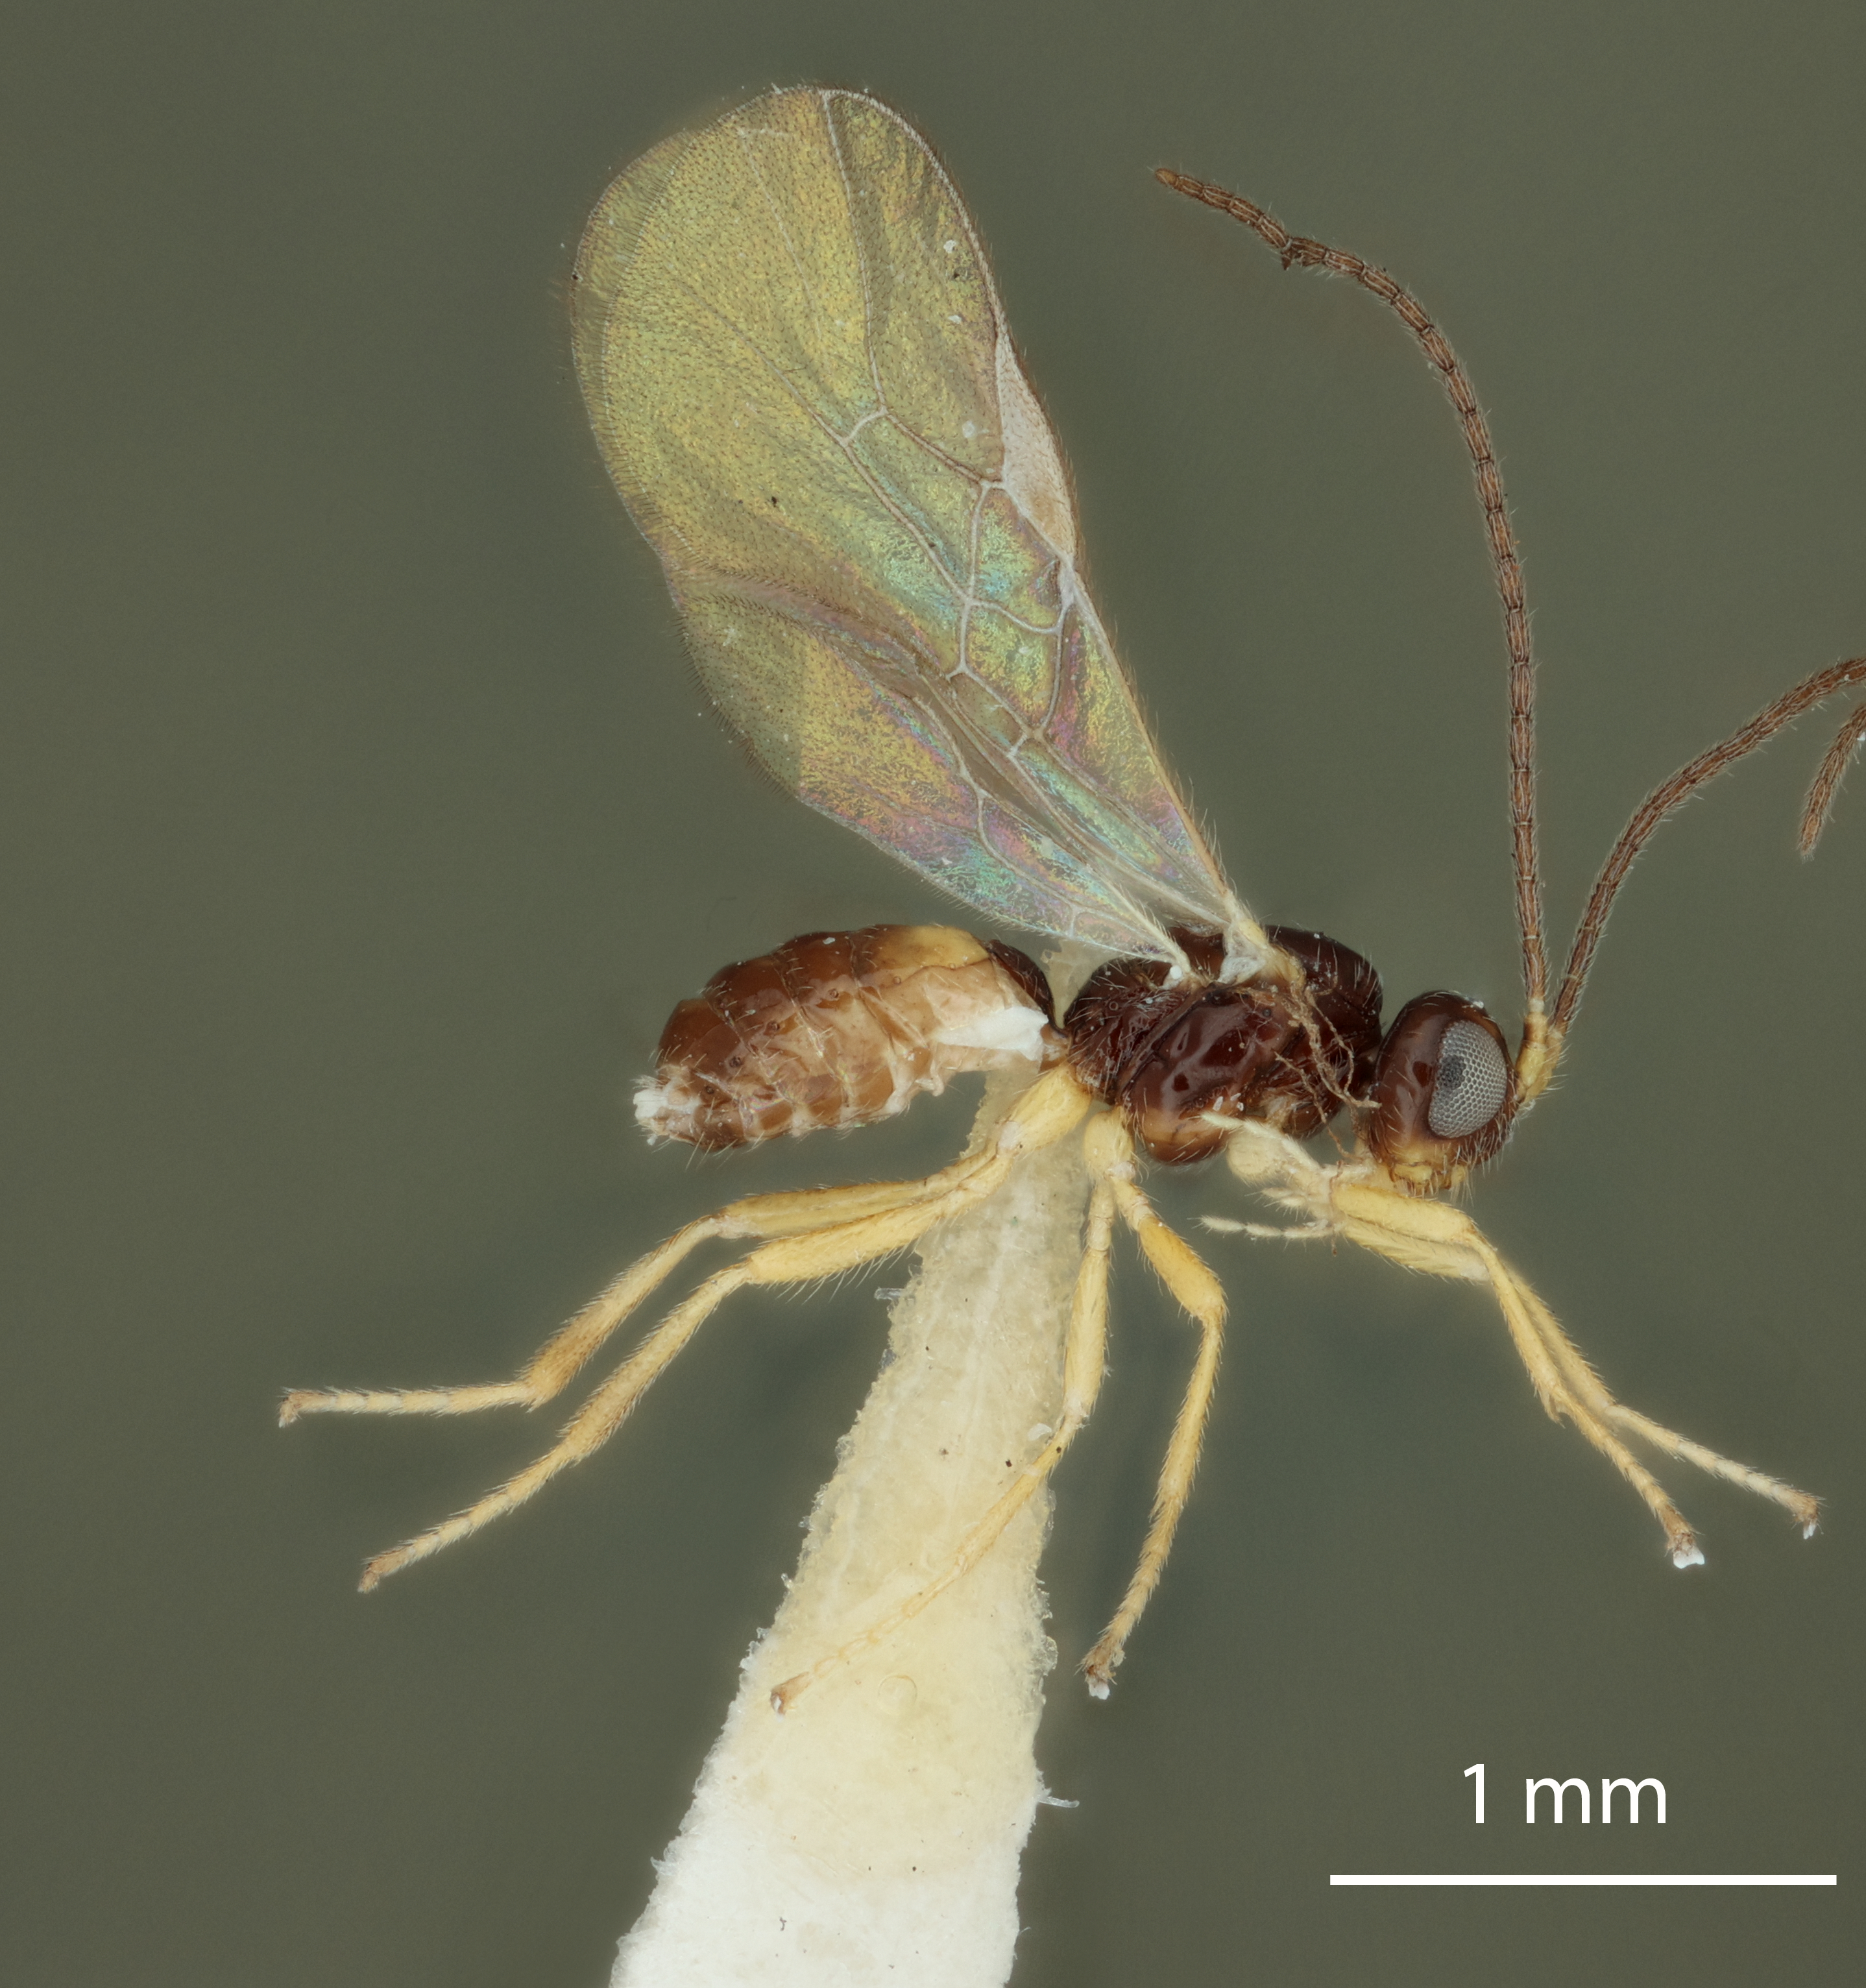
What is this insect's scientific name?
Opius liriomyzae
